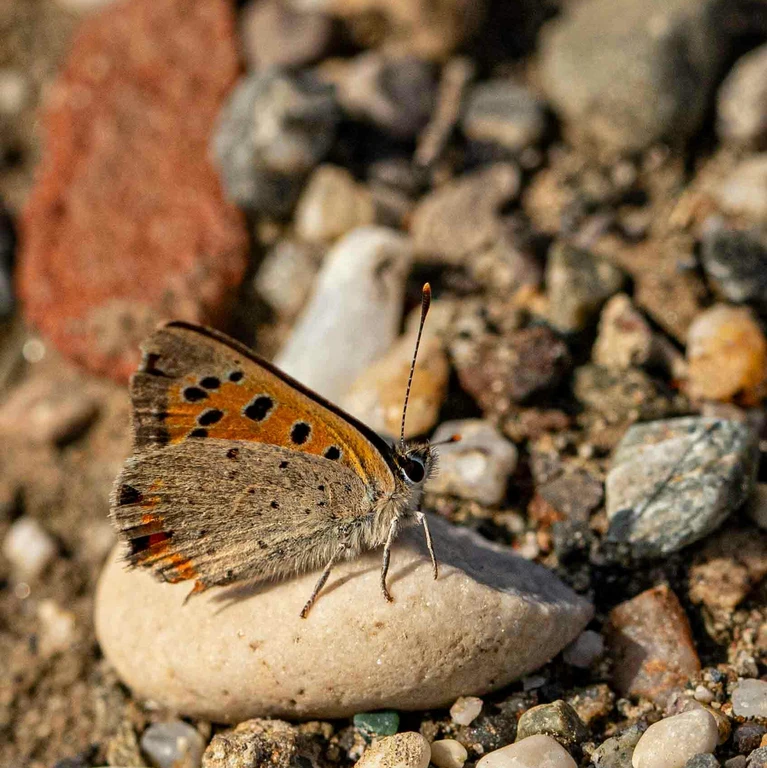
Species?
Lycaena phlaeas
